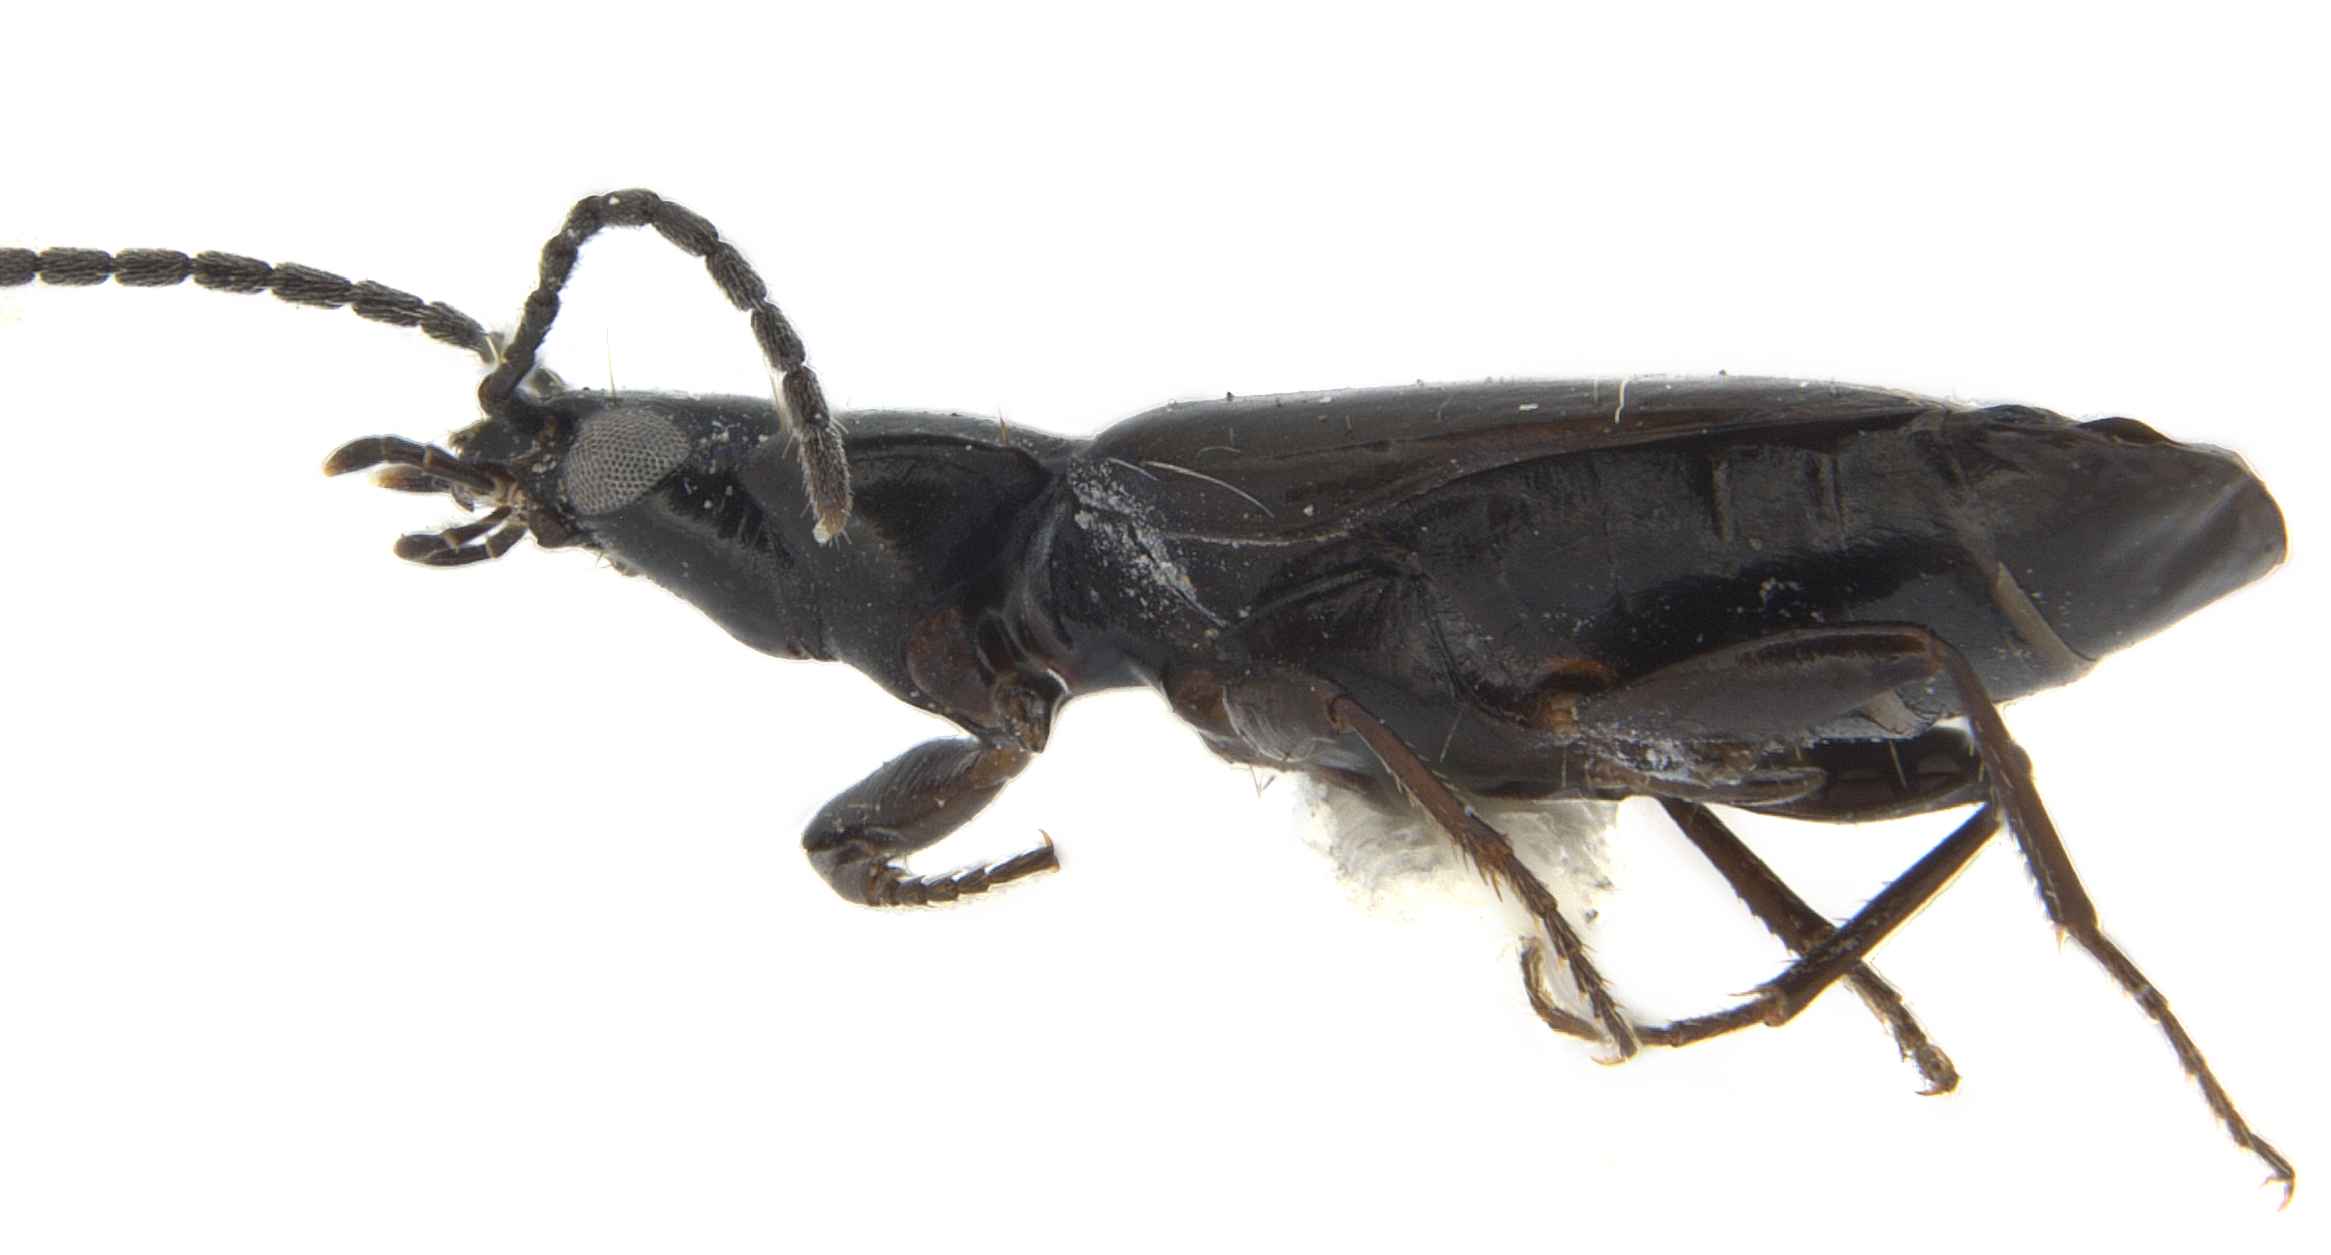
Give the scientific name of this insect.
Microlestes nigrinus
